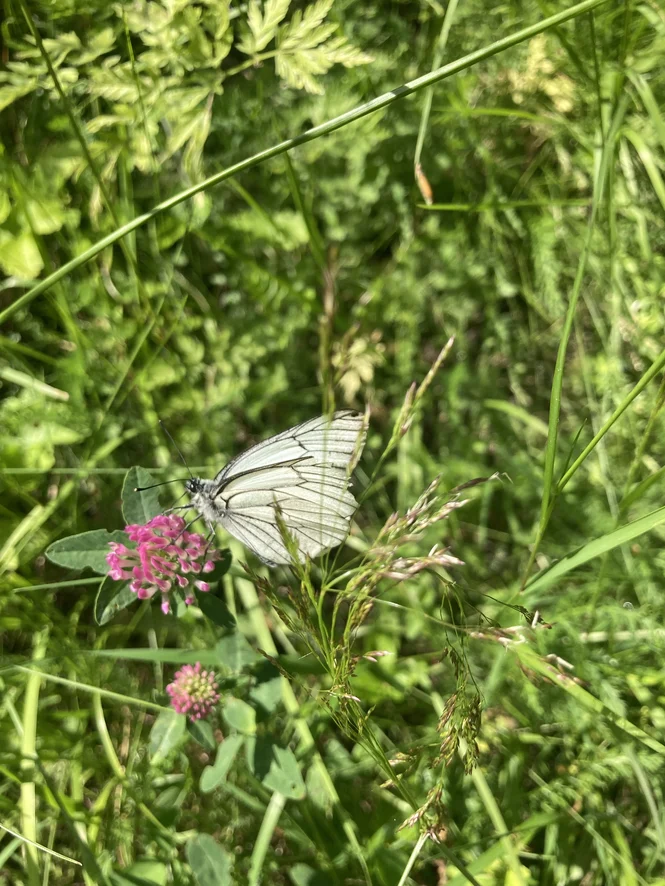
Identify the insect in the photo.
Aporia crataegi
